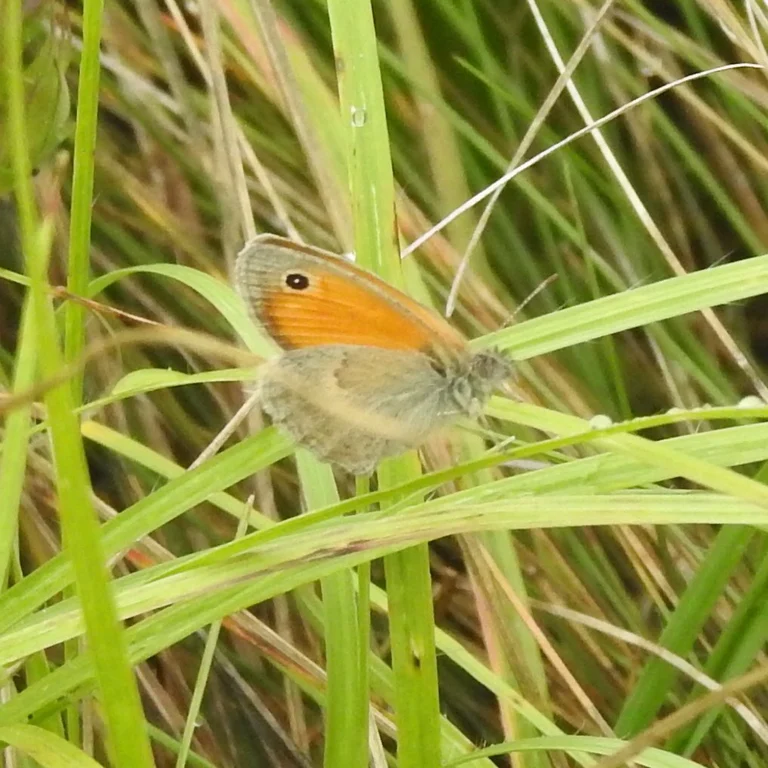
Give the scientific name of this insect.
Coenonympha pamphilus
